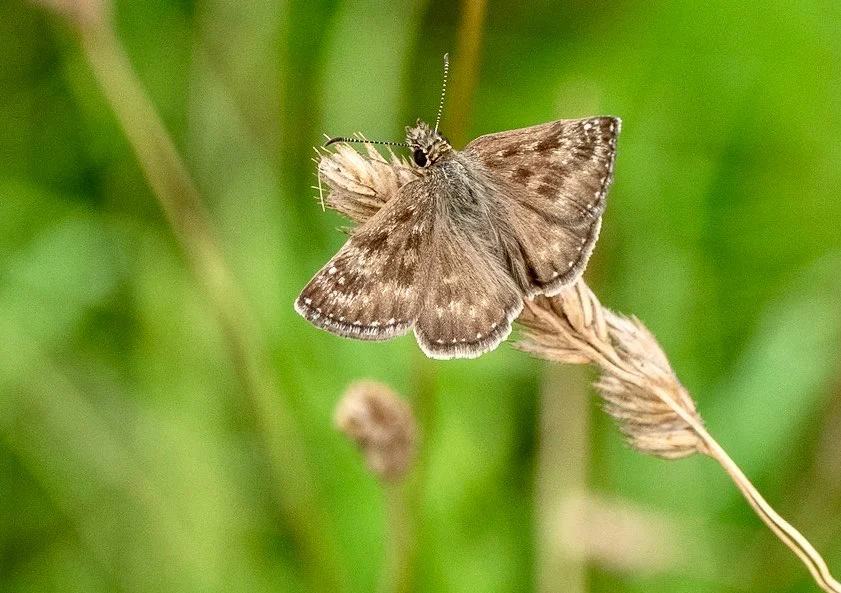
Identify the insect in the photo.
Erynnis tages
